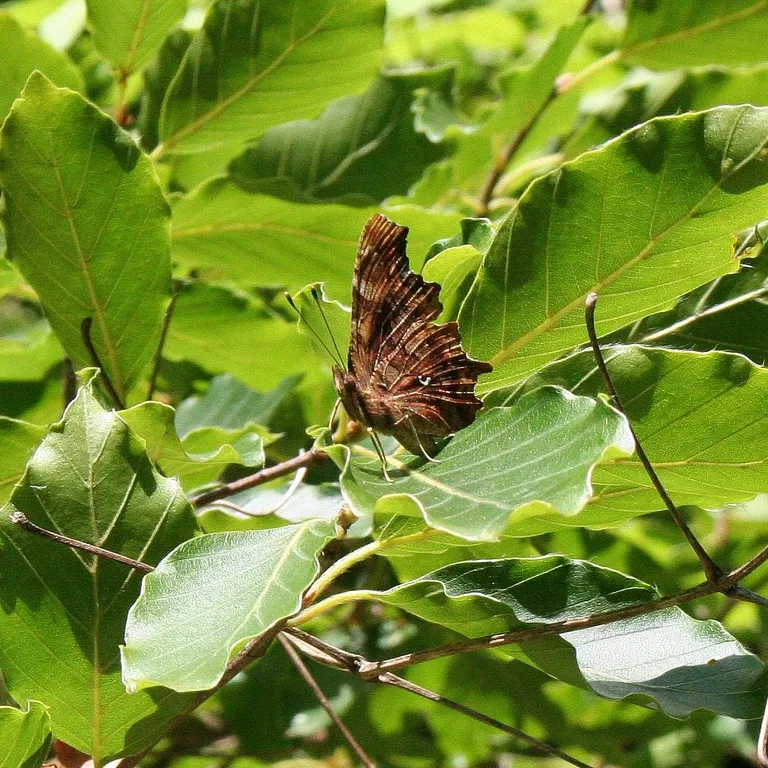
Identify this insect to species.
Polygonia c-album
